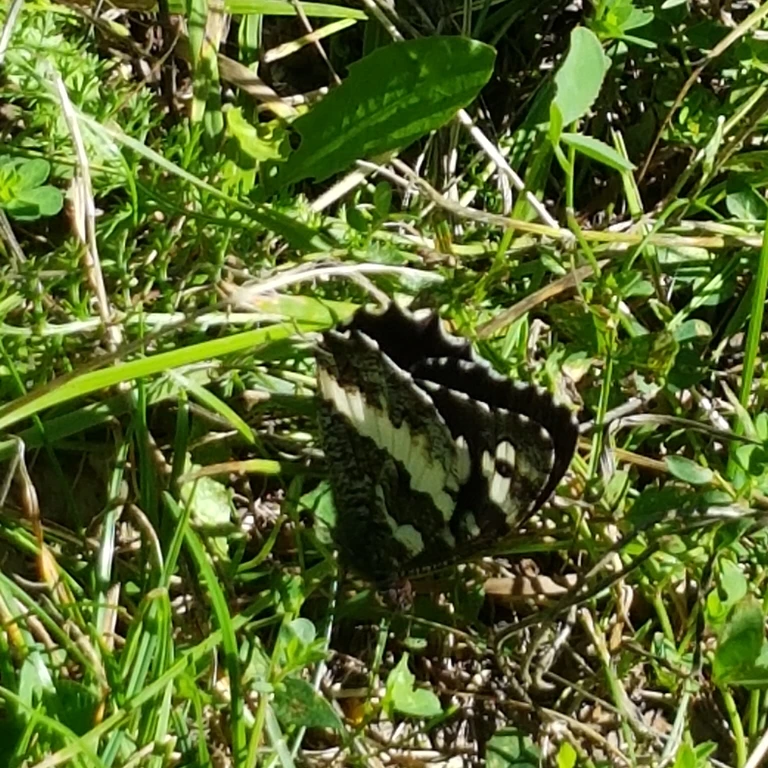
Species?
Brintesia circe
